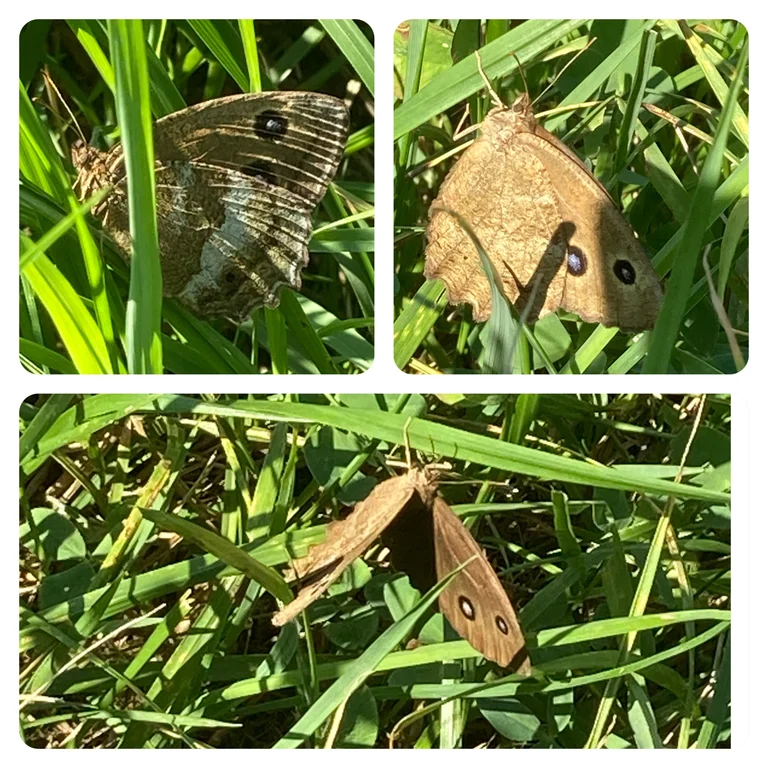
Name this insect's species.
Minois dryas
